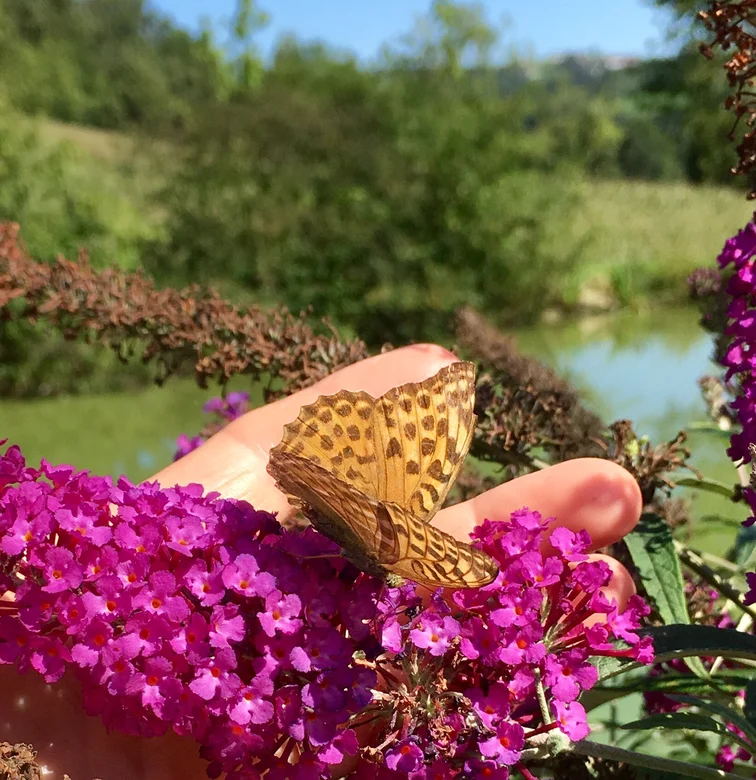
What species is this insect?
Argynnis paphia
